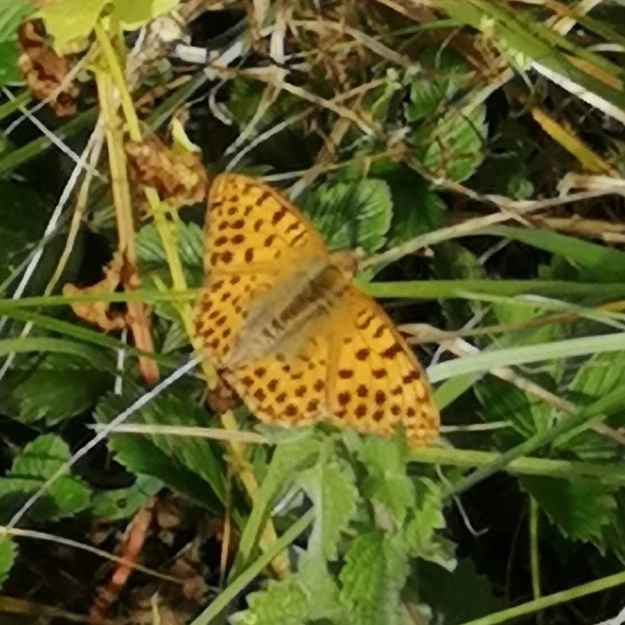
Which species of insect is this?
Issoria lathonia
